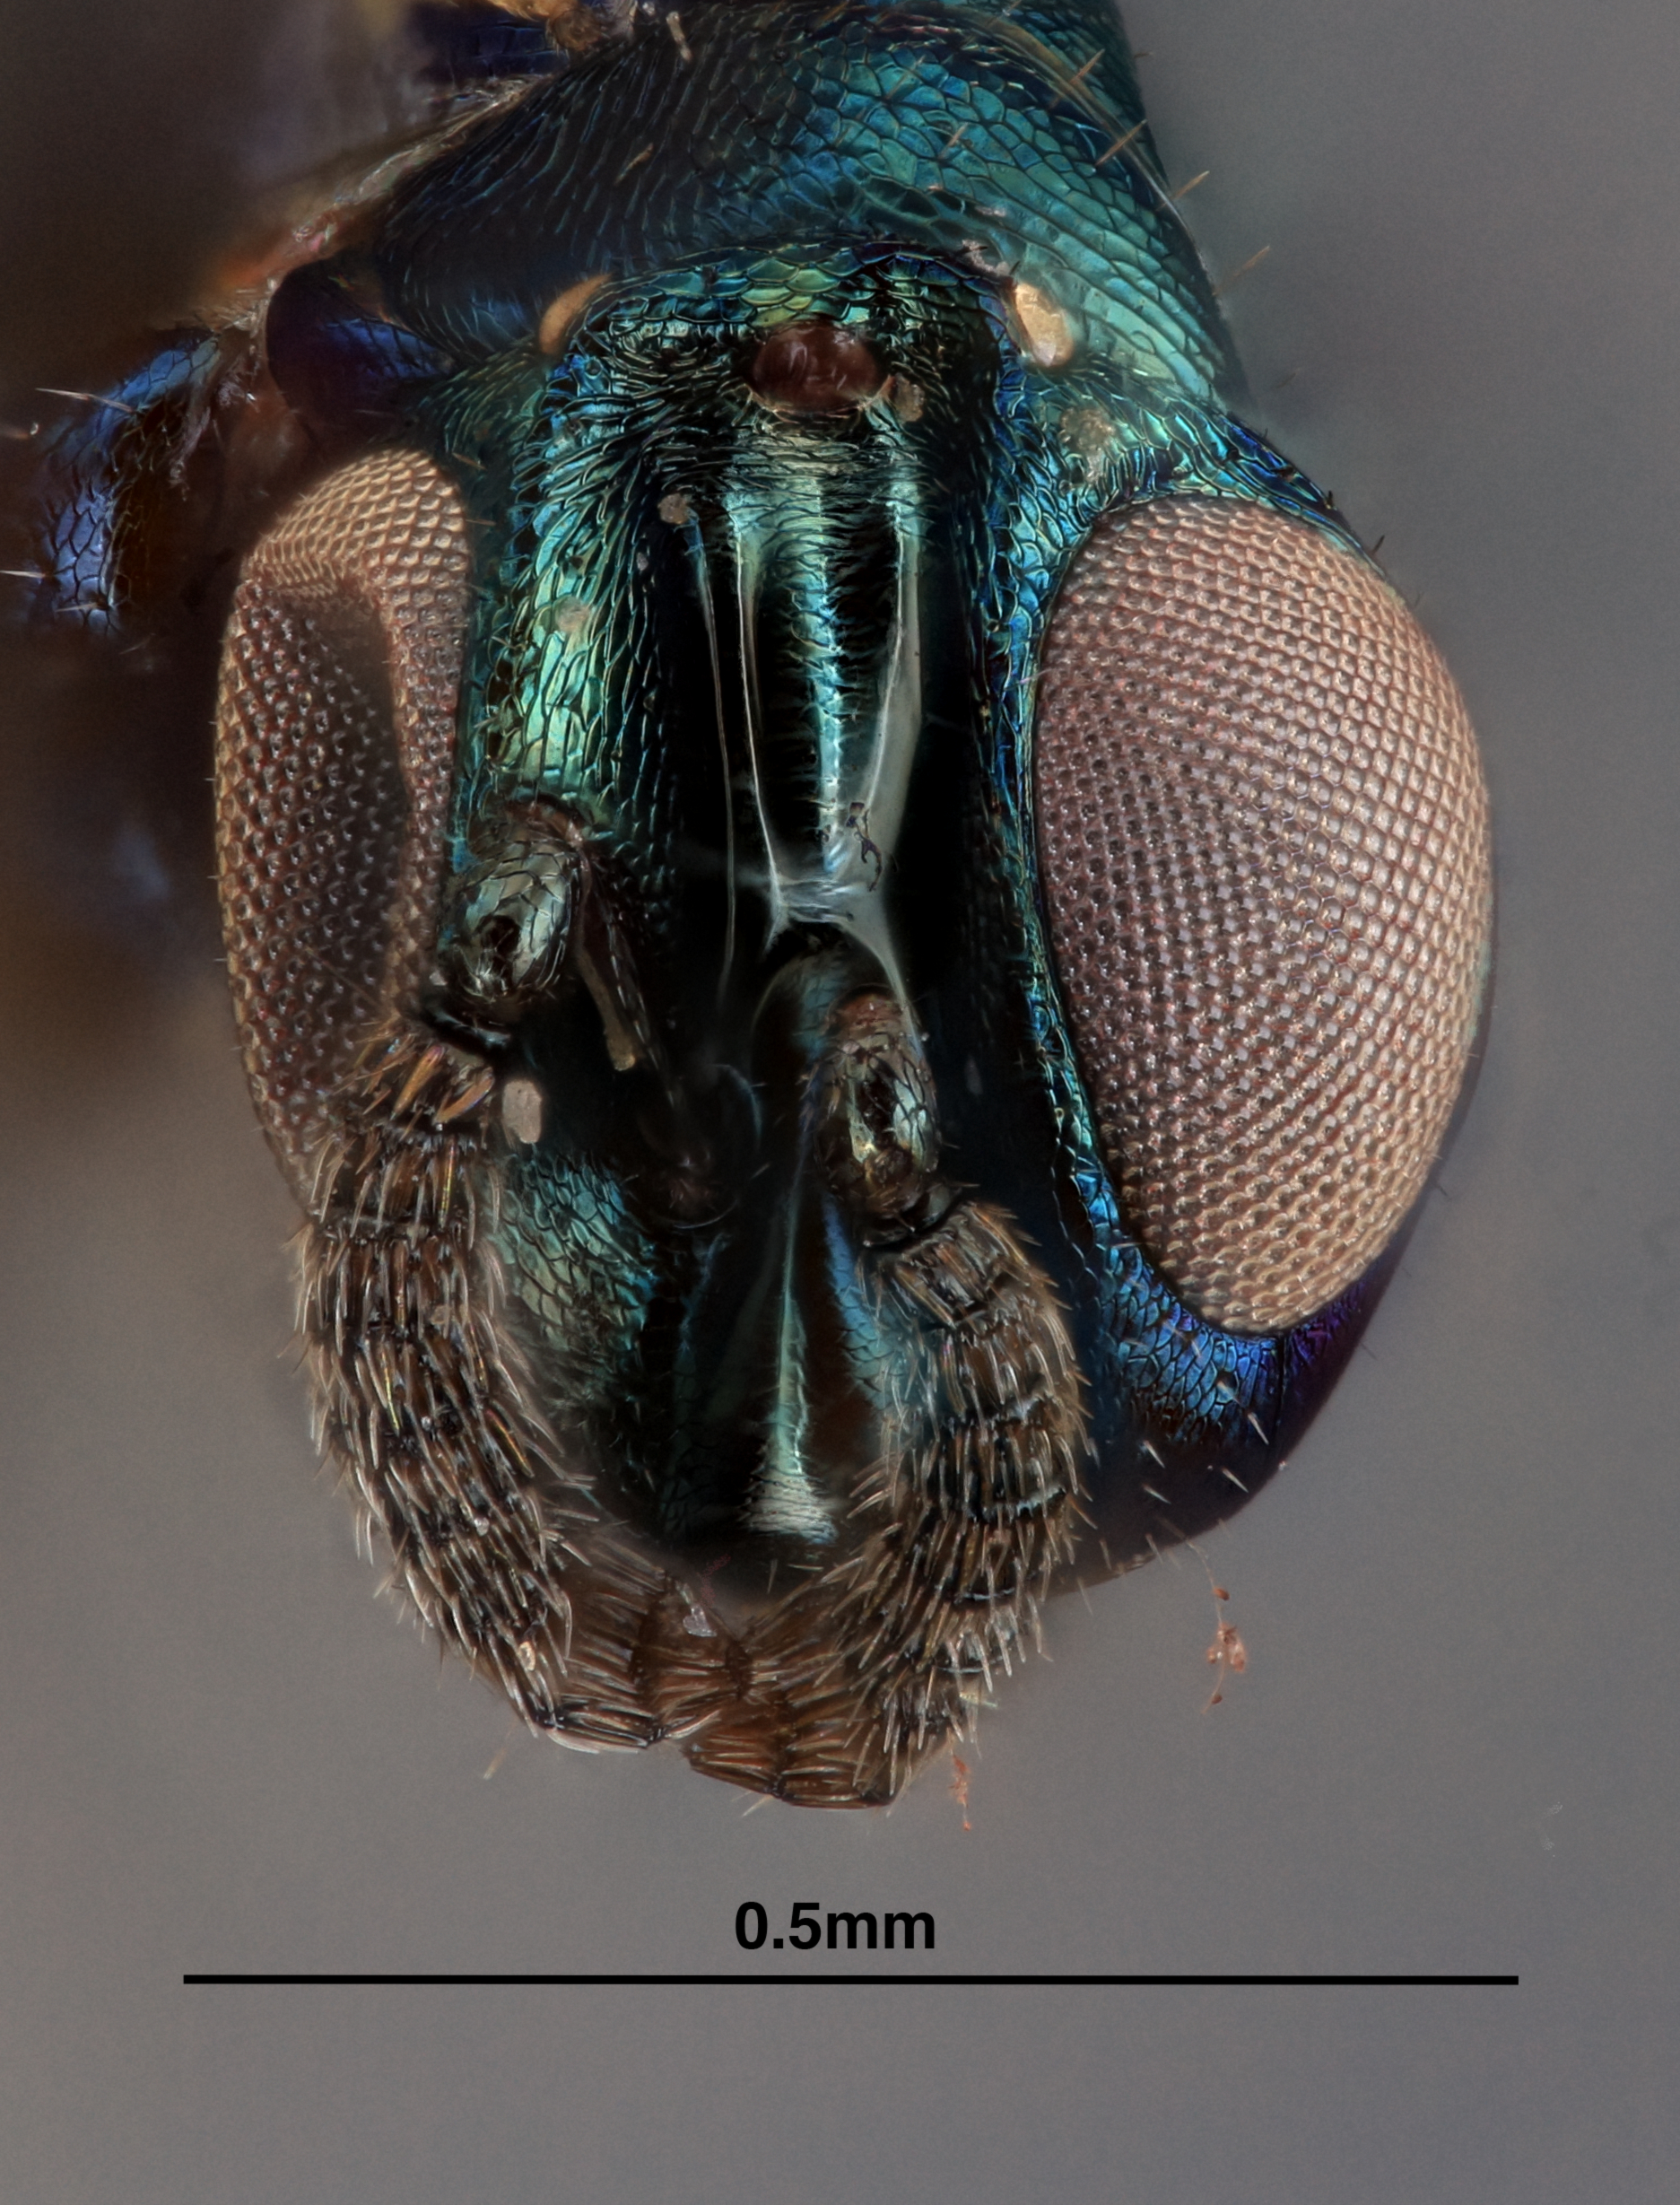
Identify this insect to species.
Colotrechnus ignotus
